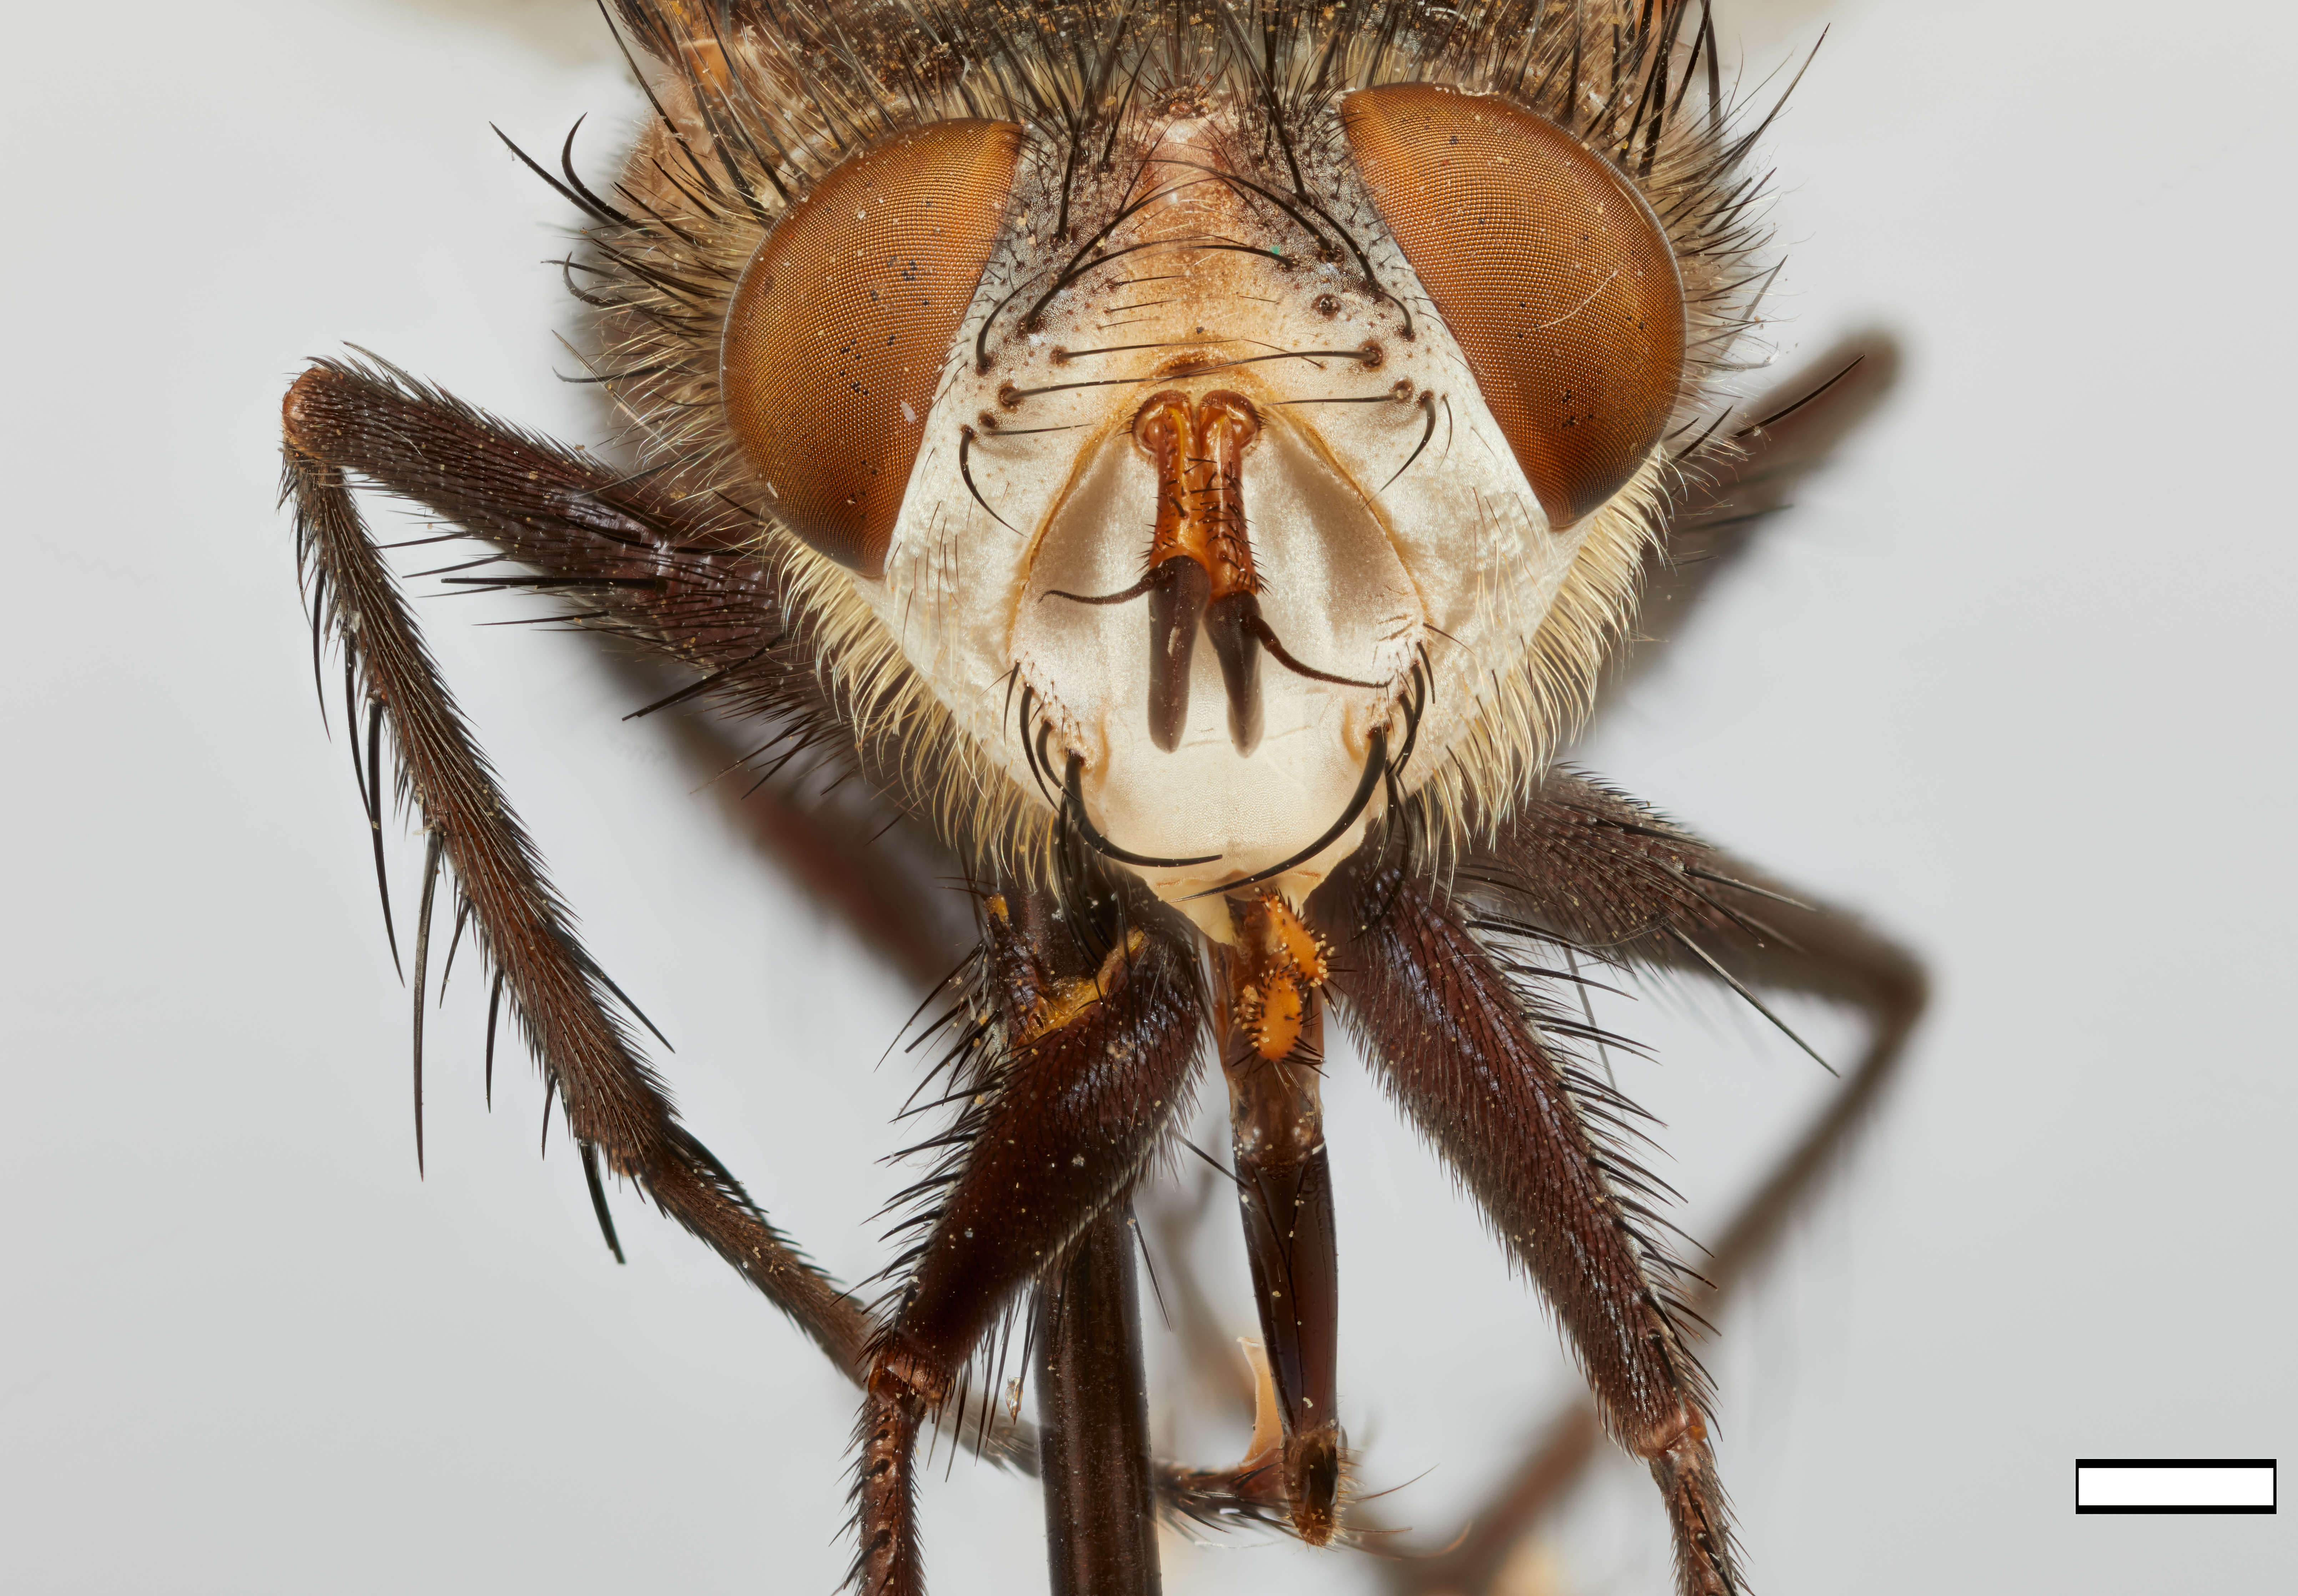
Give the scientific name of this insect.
Makasinocera unguis
